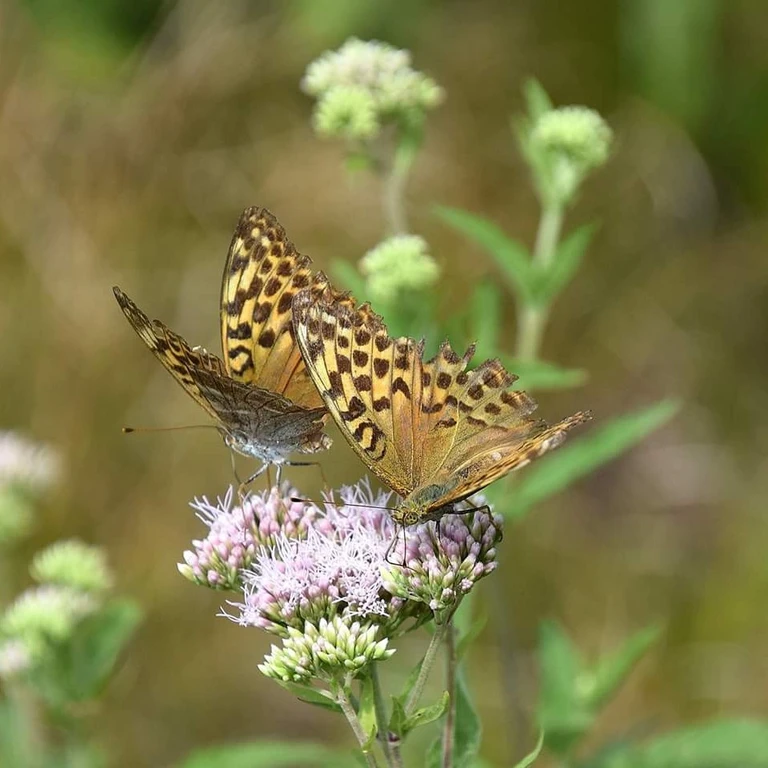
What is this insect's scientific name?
Argynnis paphia
